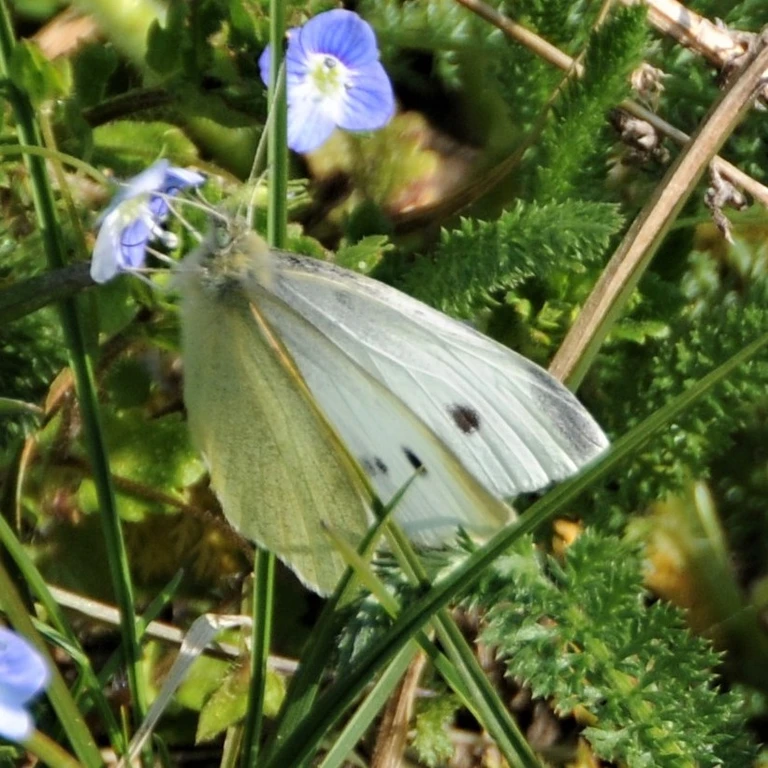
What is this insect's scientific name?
Pieris rapae
